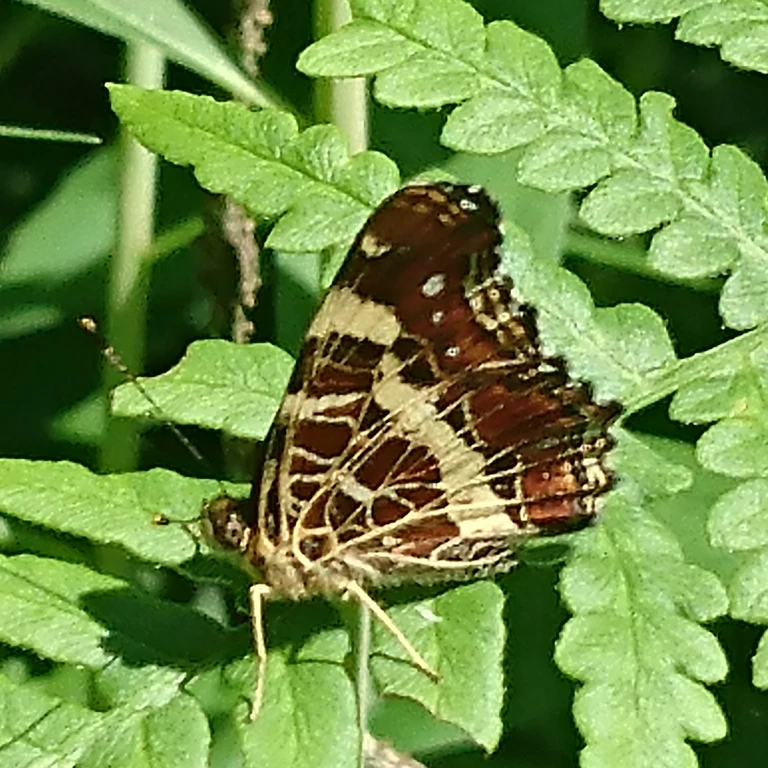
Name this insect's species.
Araschnia levana
